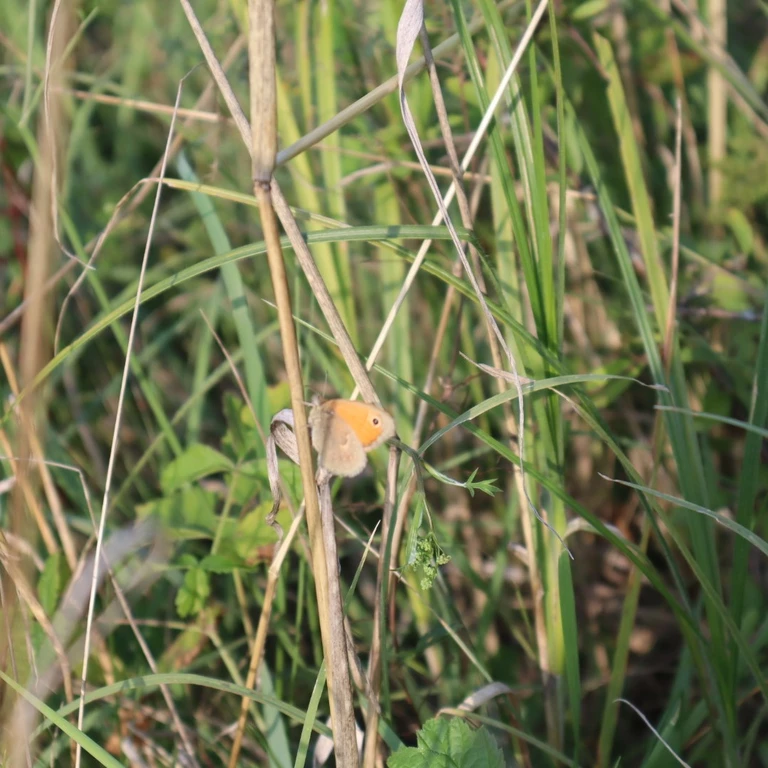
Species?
Coenonympha pamphilus
